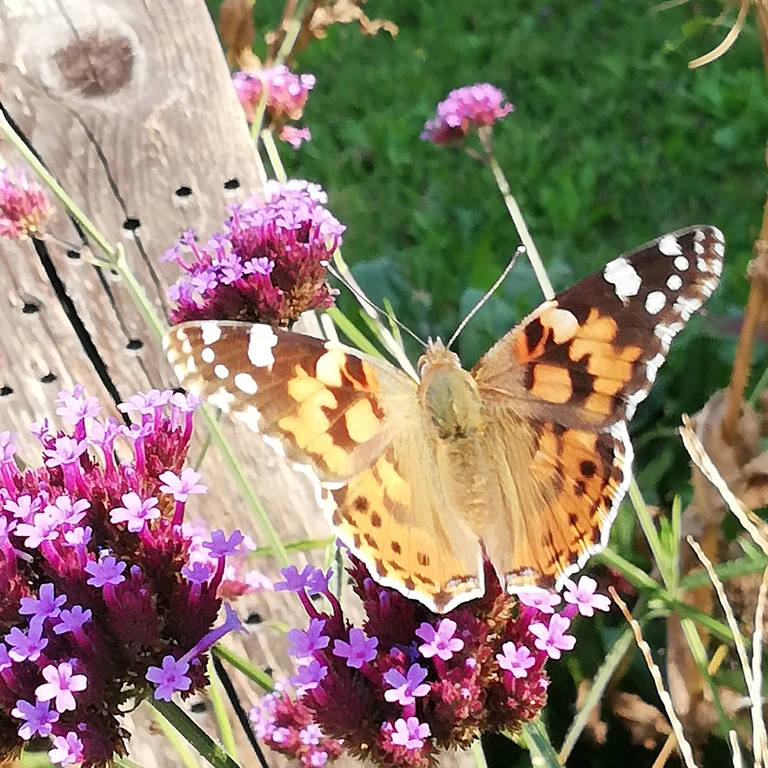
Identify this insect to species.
Vanessa cardui
